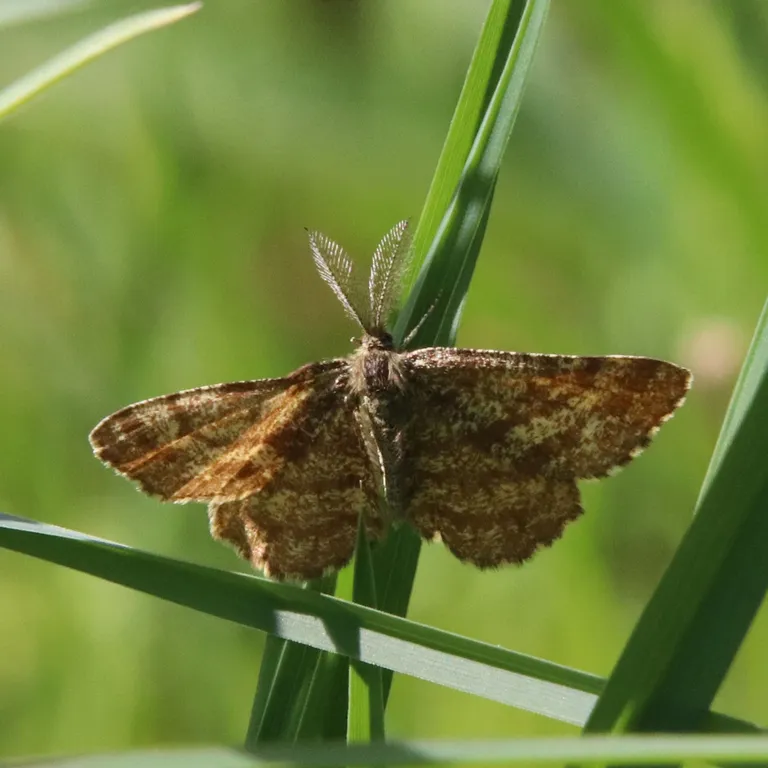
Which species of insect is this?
Ematurga atomaria
